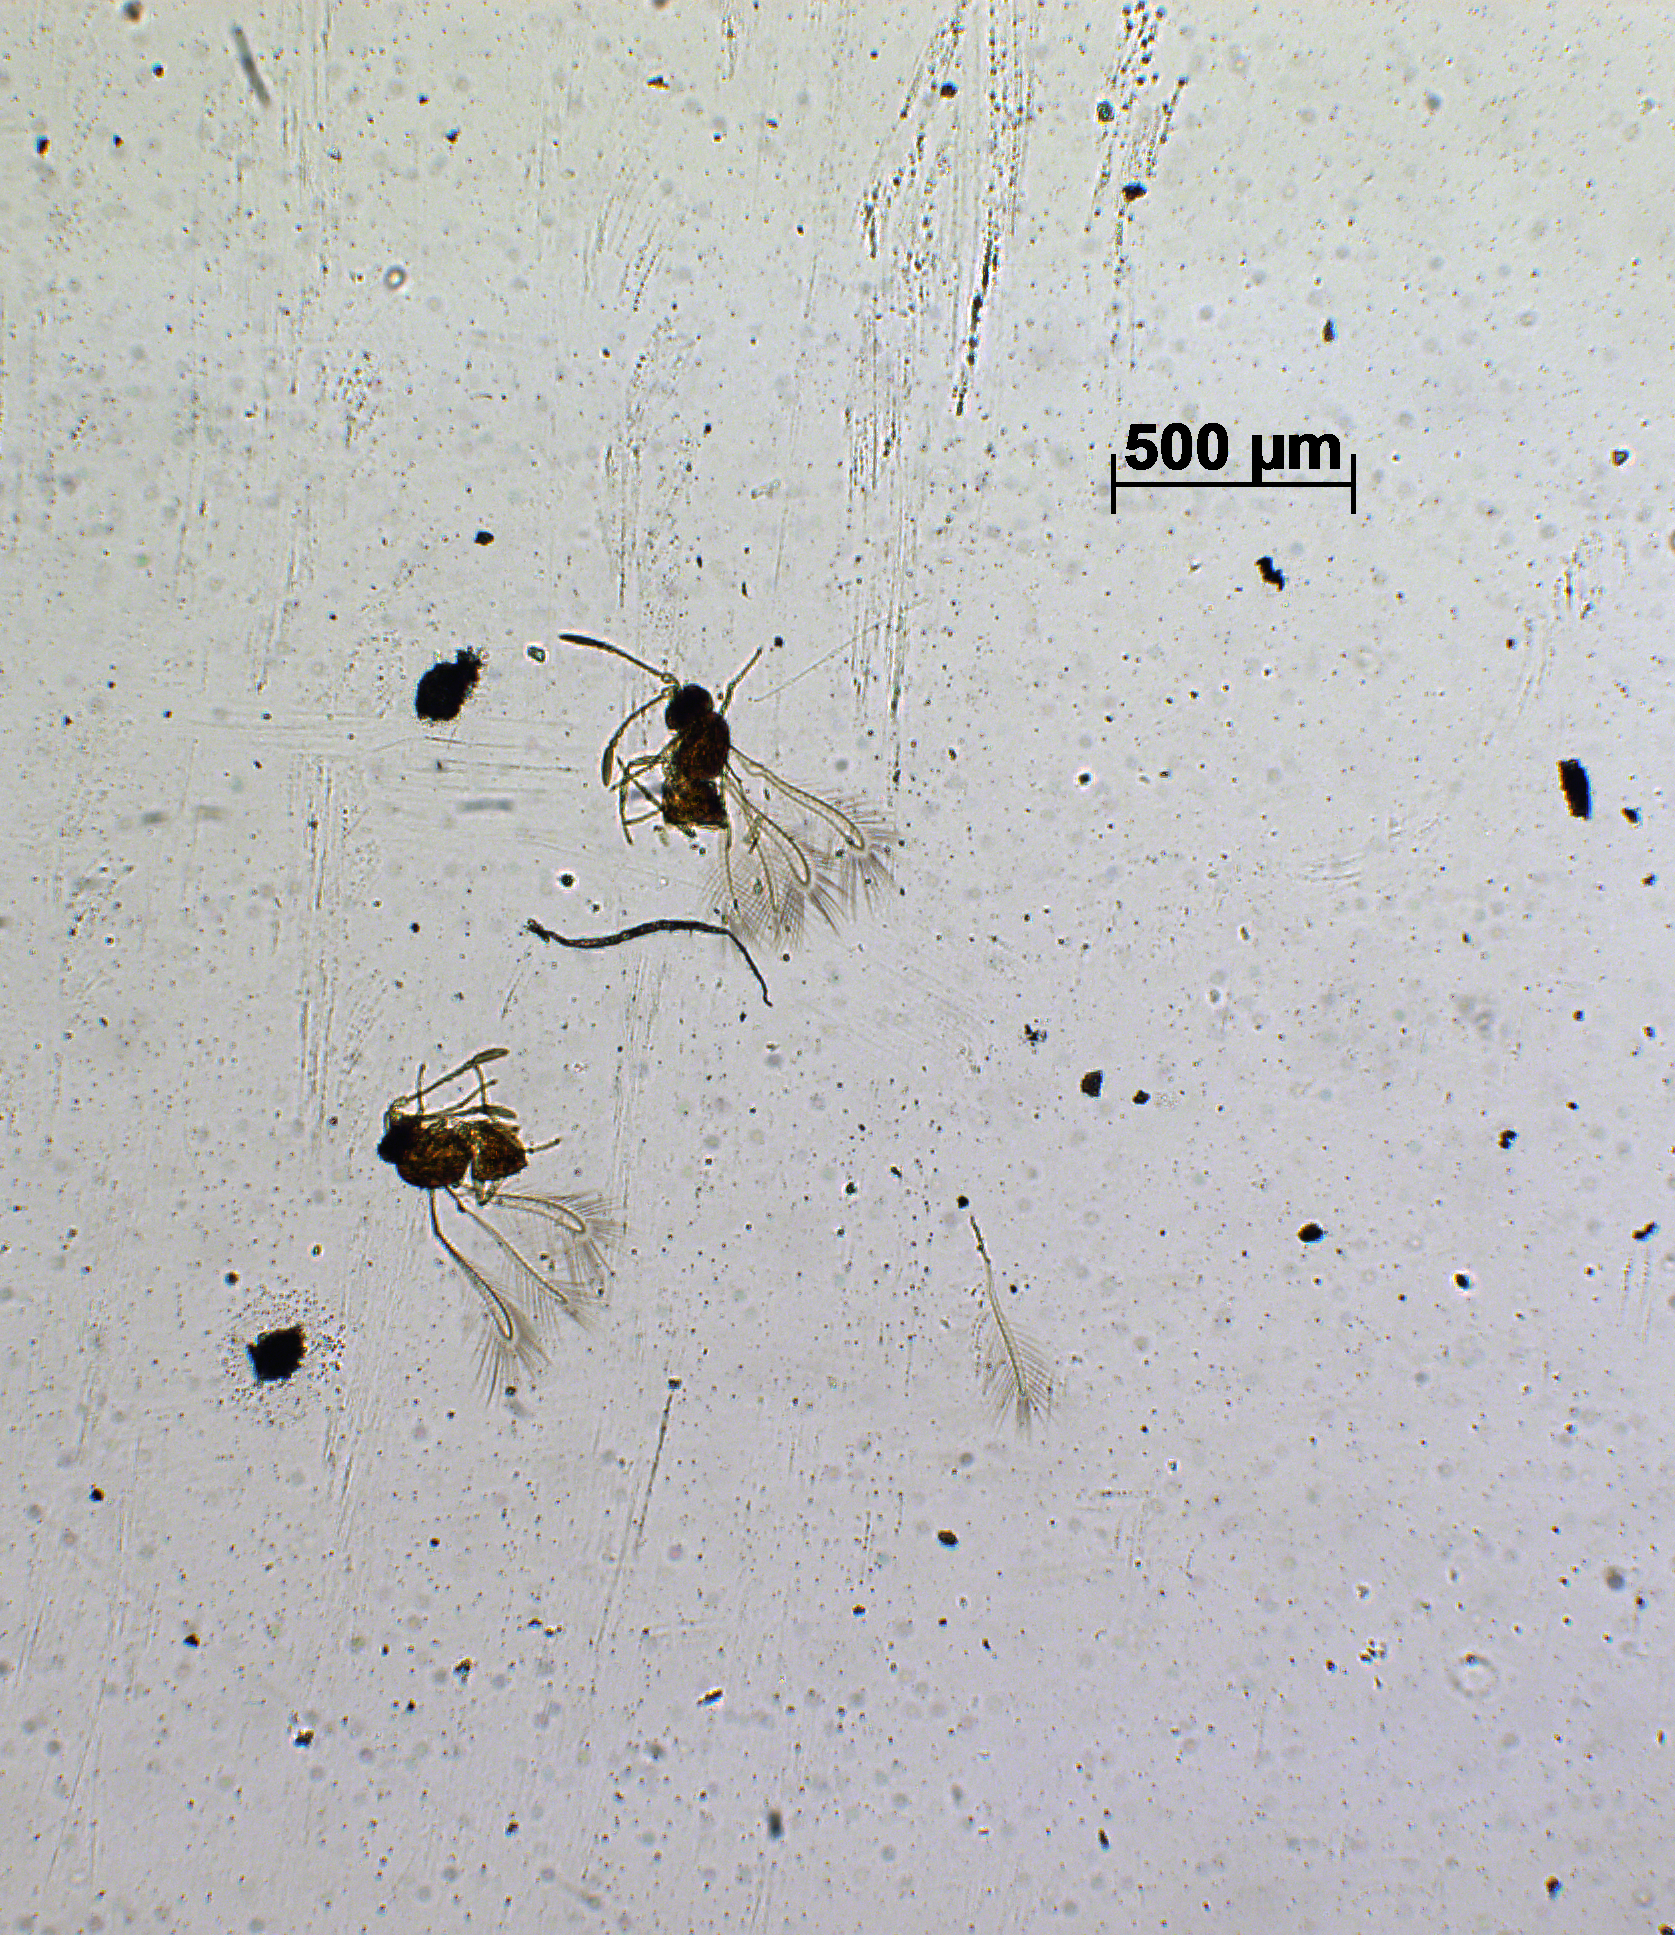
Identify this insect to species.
Litus enocki
